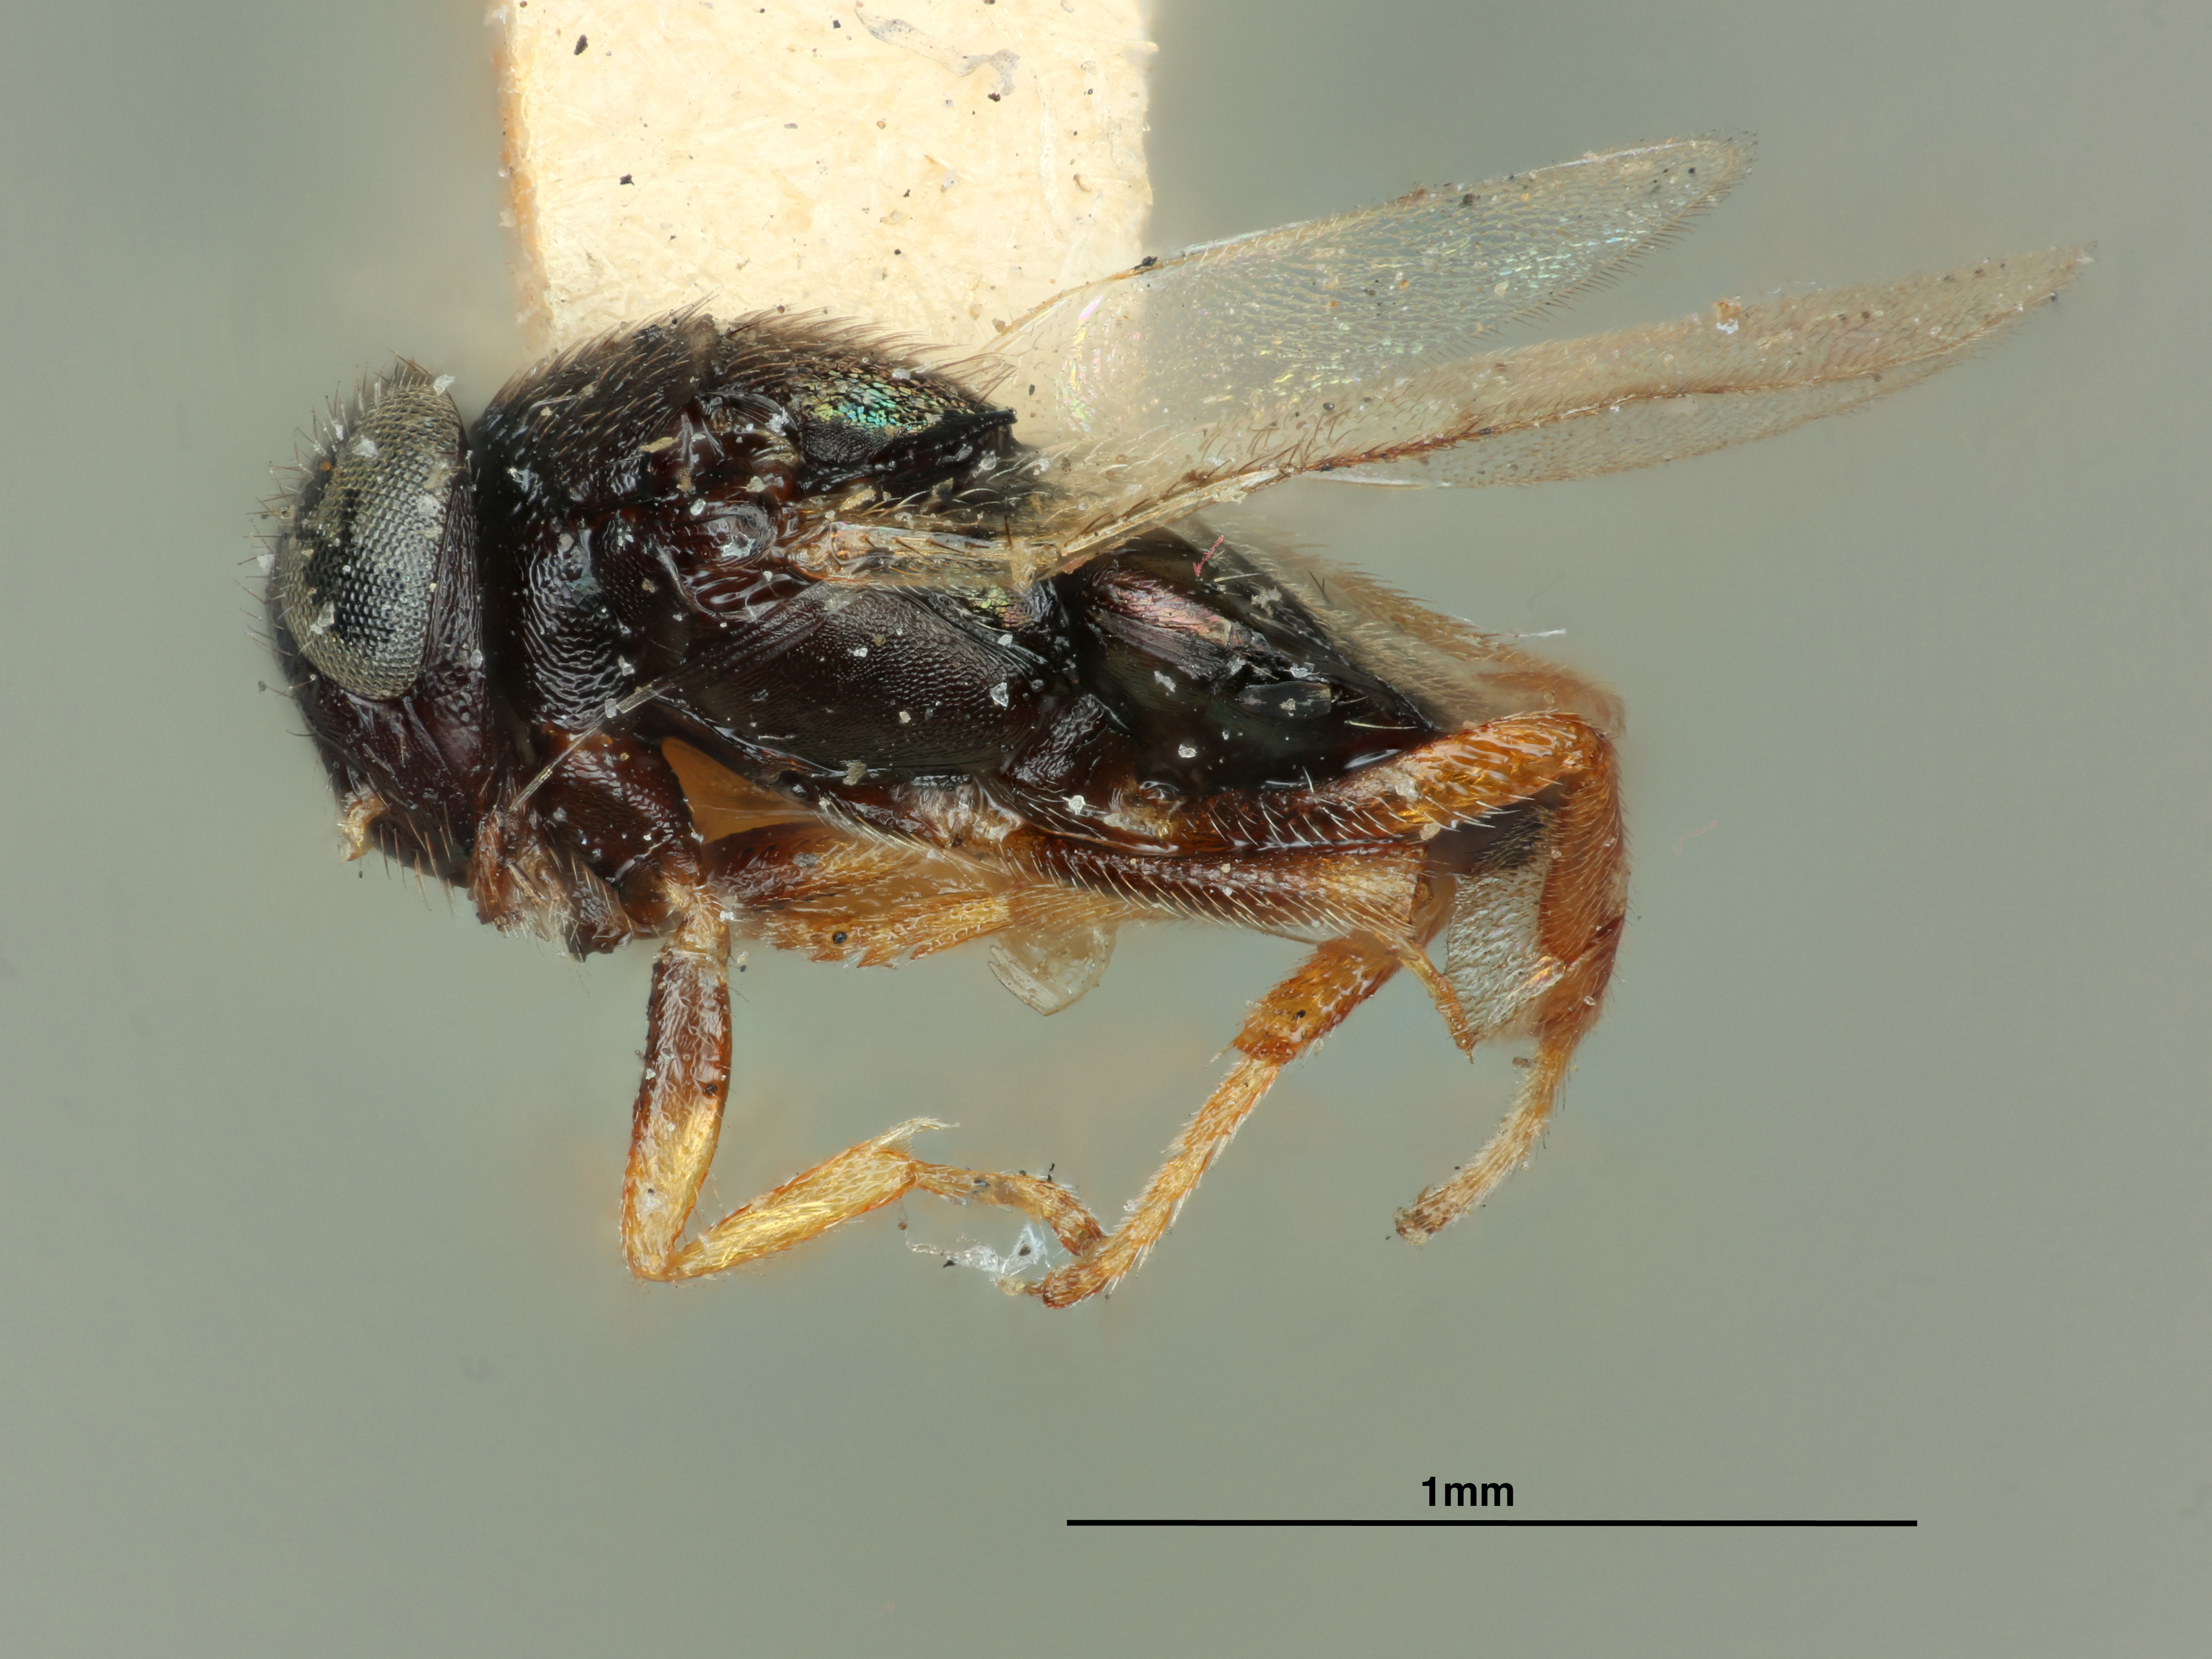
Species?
Rhytidothorax marlatti
